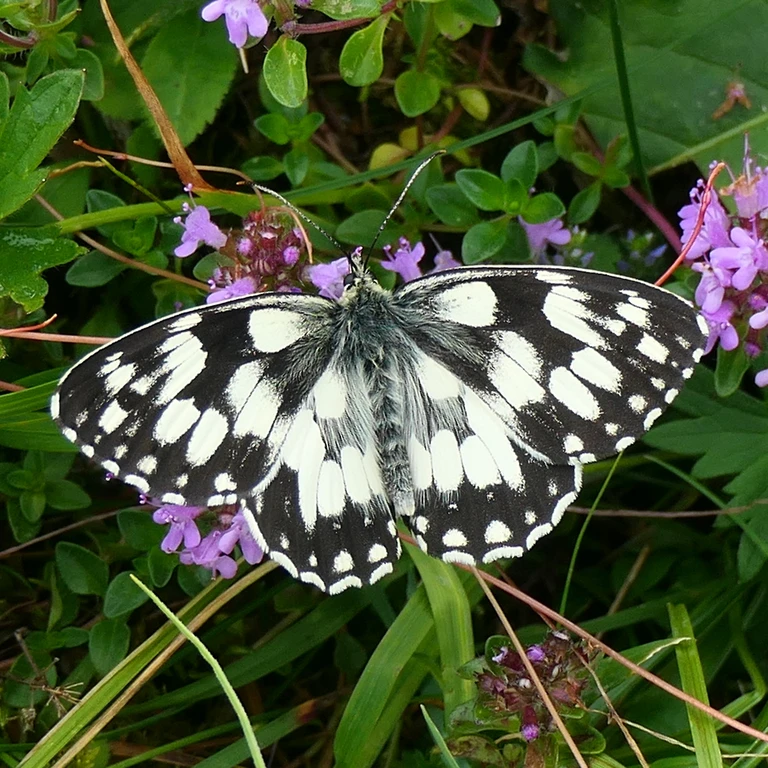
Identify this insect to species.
Melanargia galathea
